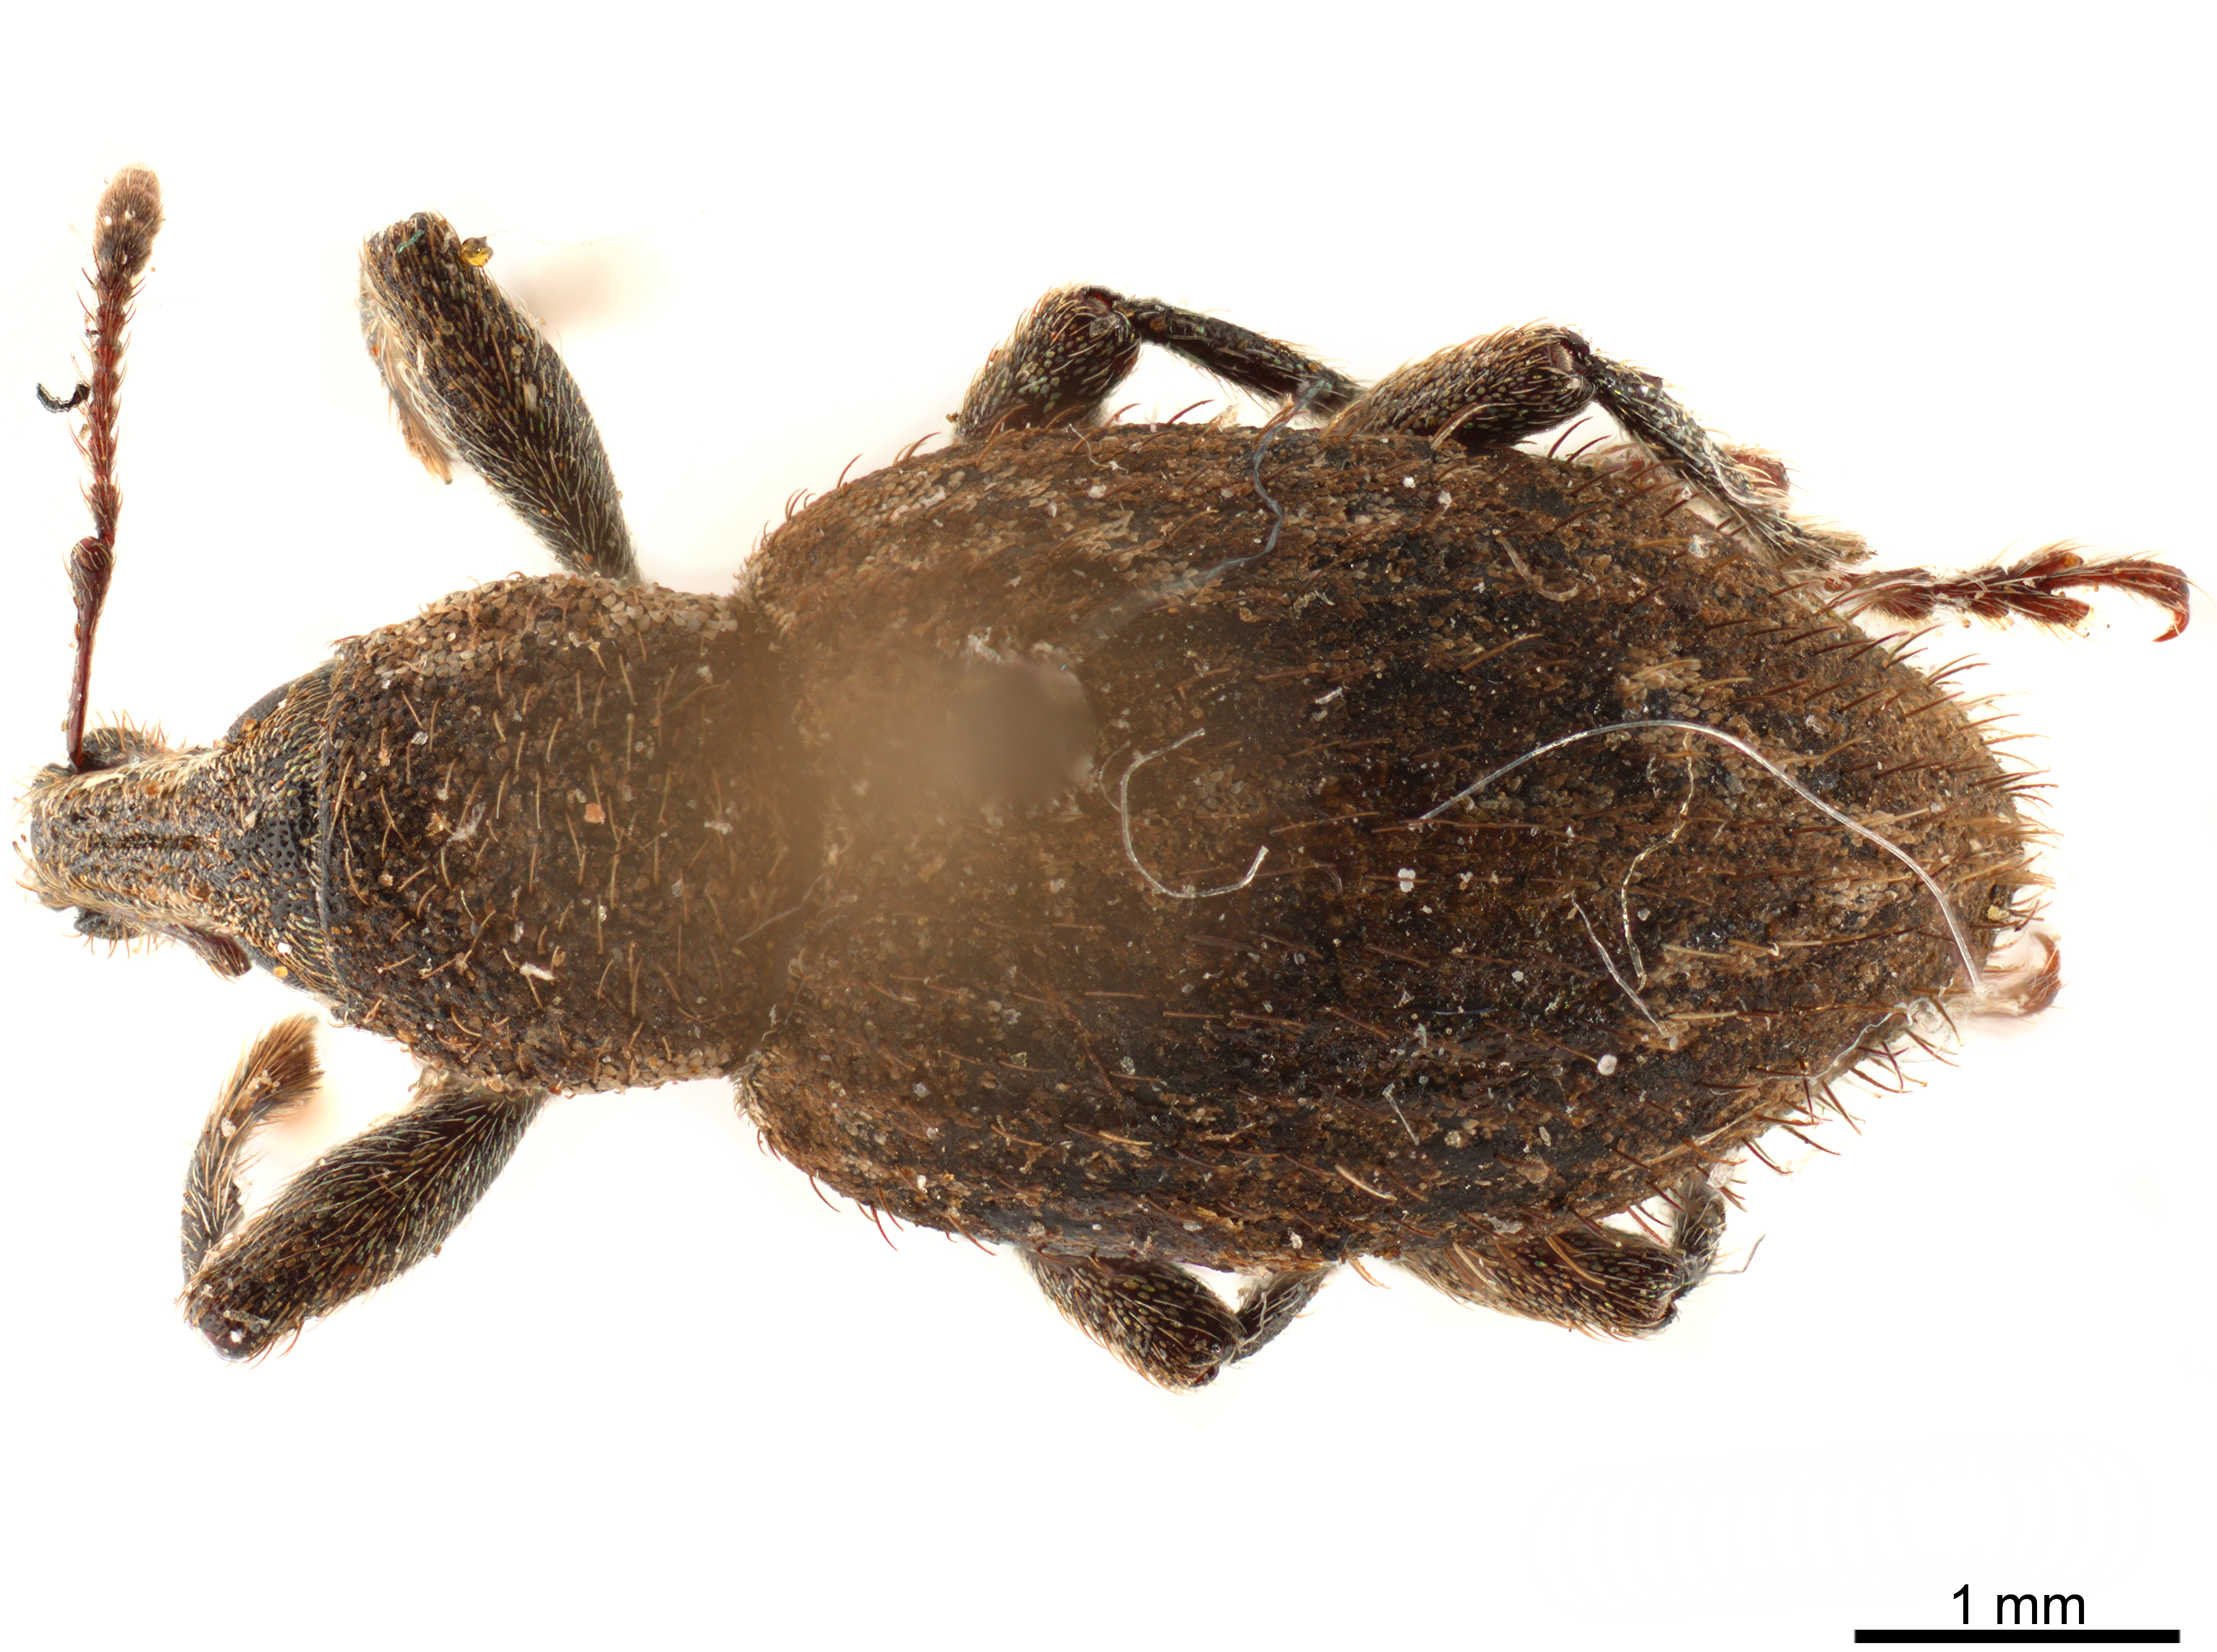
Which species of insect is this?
Graptus nictitans (also Alophus nictitans)
